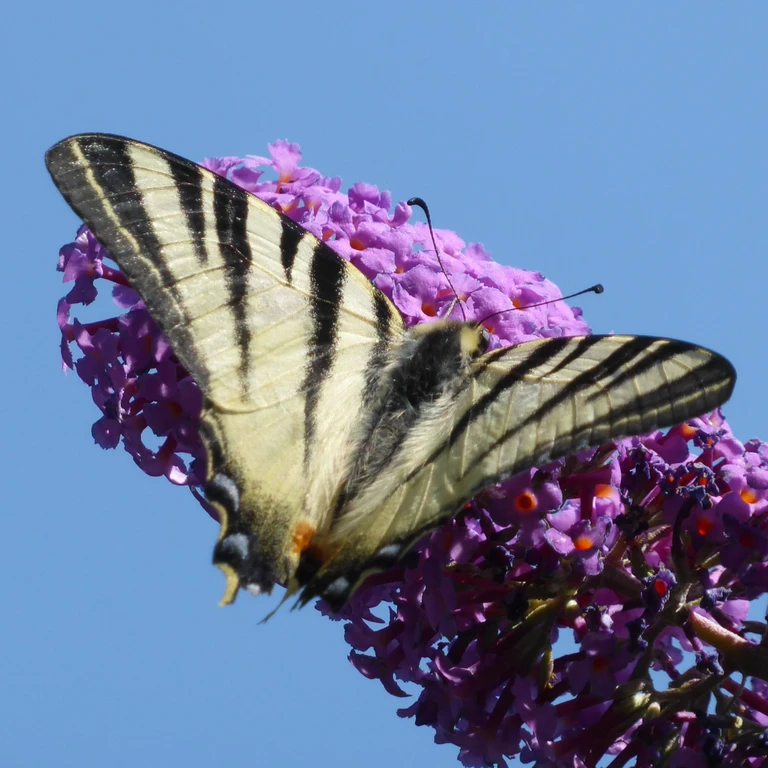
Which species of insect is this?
Iphiclides podalirius
